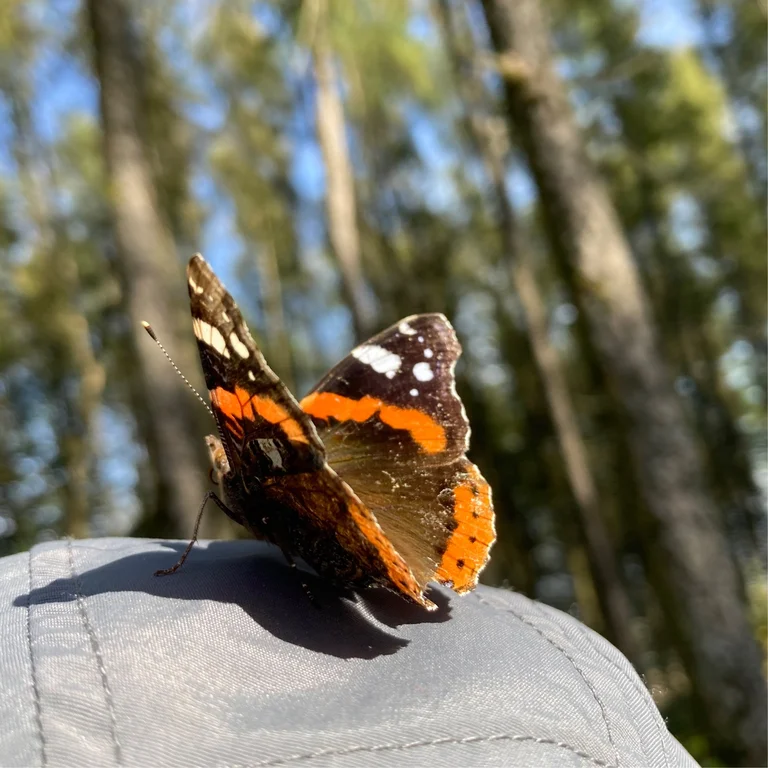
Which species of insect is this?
Vanessa atalanta
